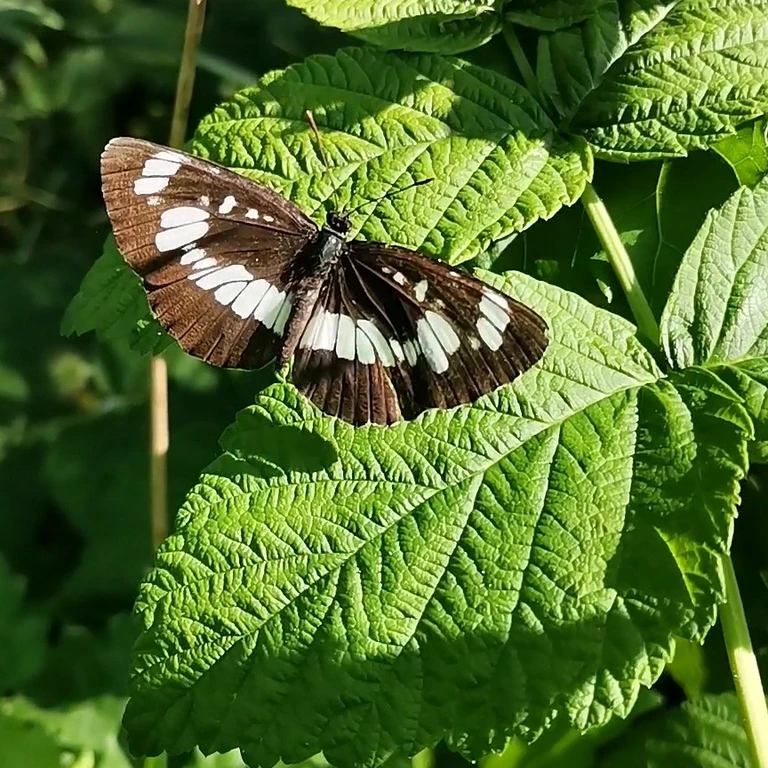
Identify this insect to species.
Neptis rivularis
